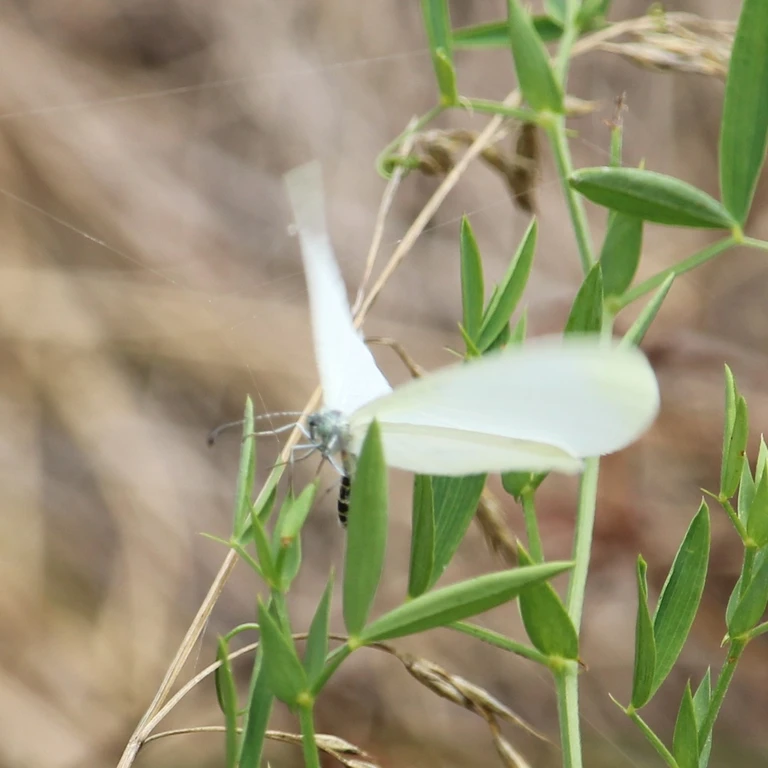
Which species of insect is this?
Leptidea sinapis/juvernica
